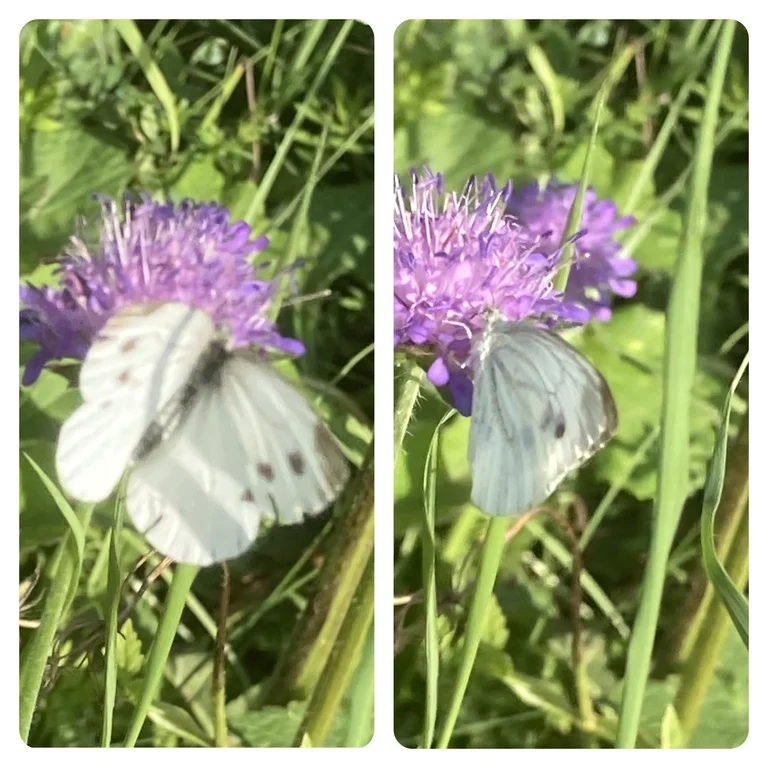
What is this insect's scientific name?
Pieris napi
